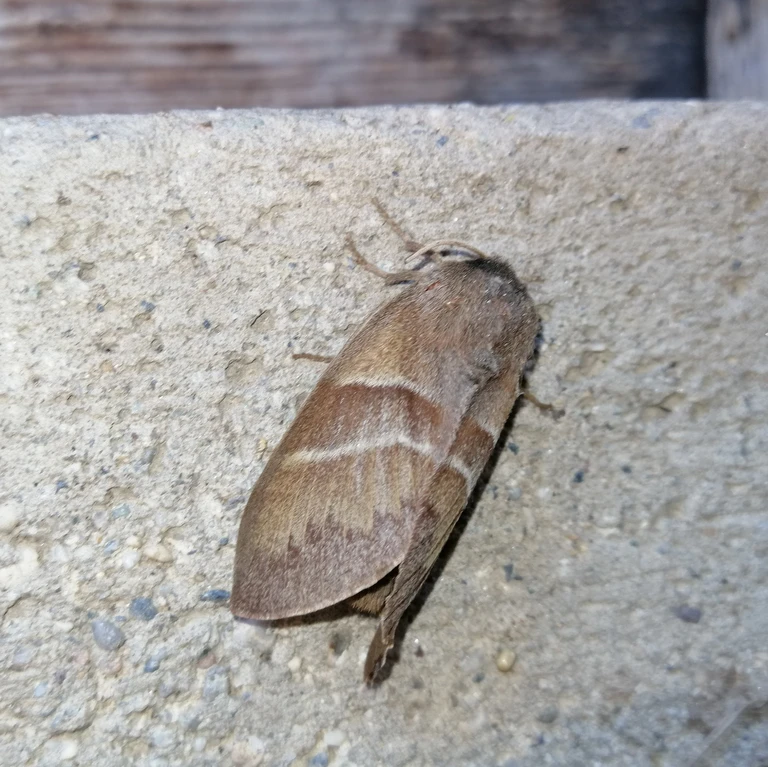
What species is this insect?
Macrothylacia rubi
